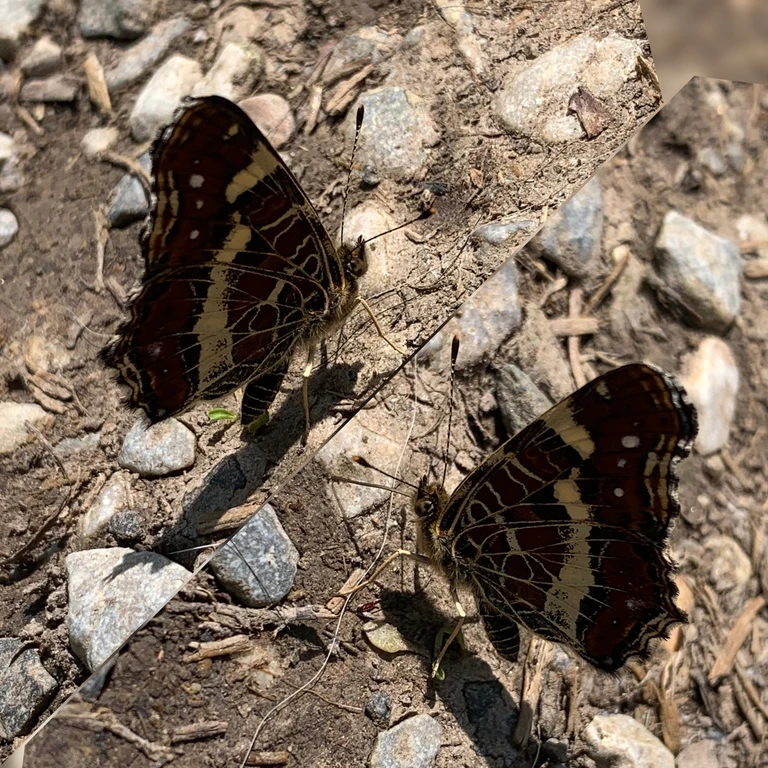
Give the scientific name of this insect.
Araschnia levana
